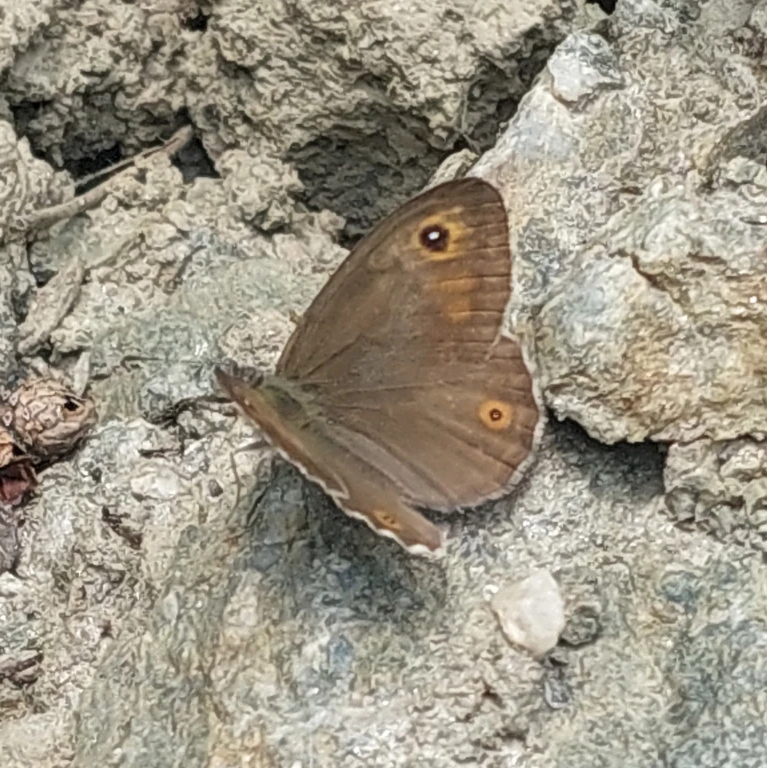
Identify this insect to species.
Lasiommata maera (also Pararge maera)
